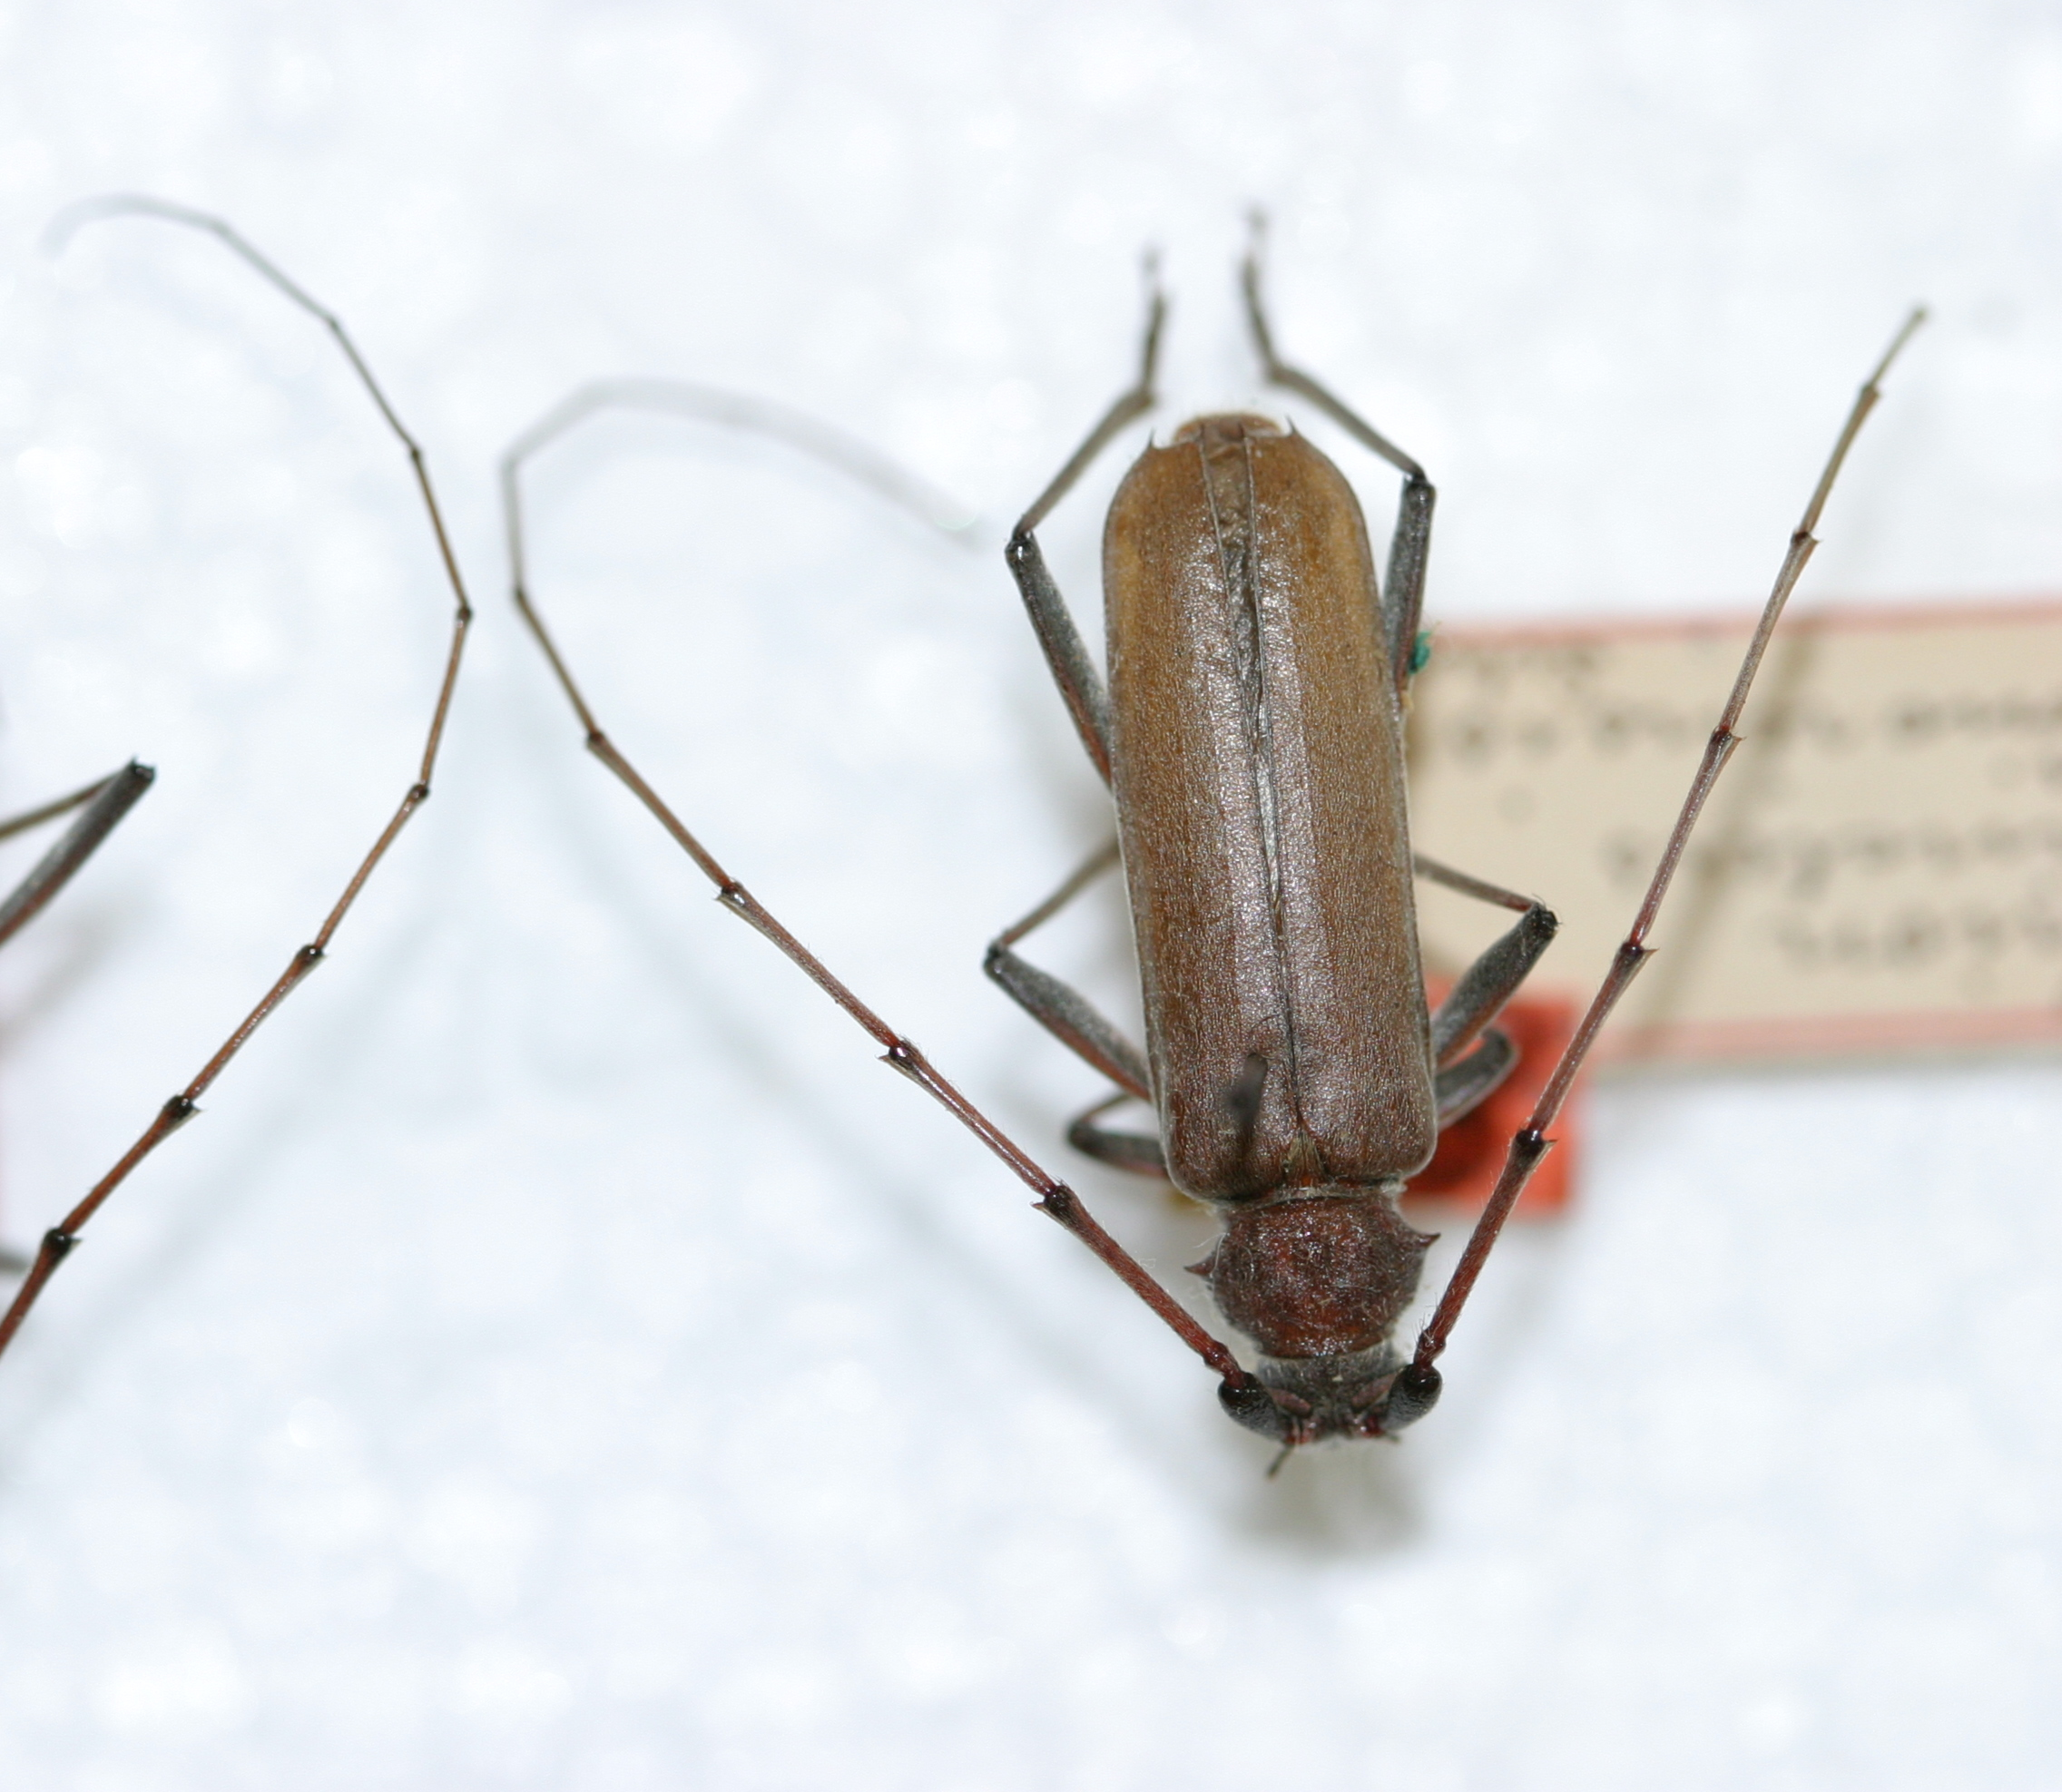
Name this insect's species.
Chion cinctus (also Knulliana cincta)
